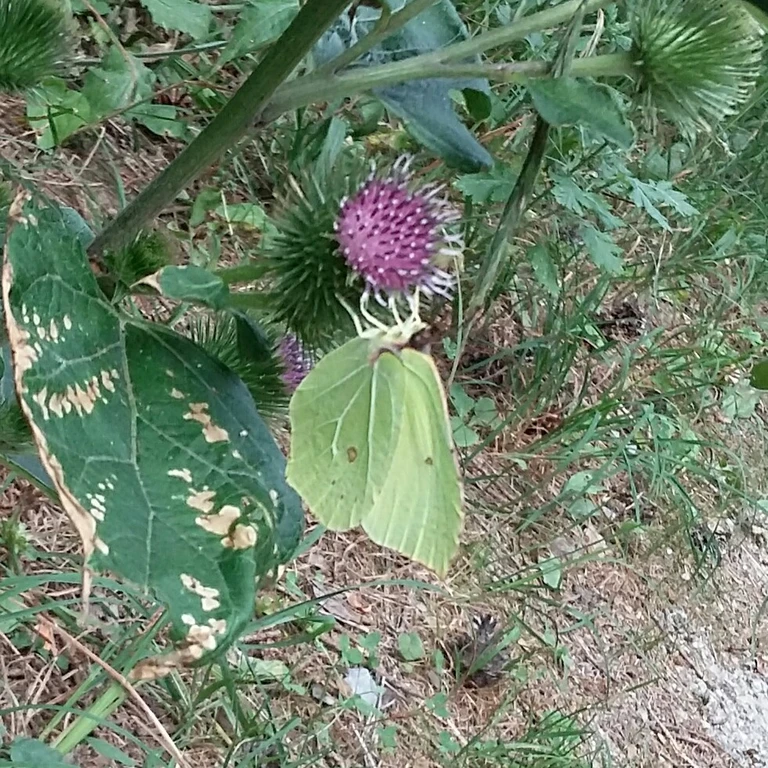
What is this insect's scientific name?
Gonepteryx rhamni
